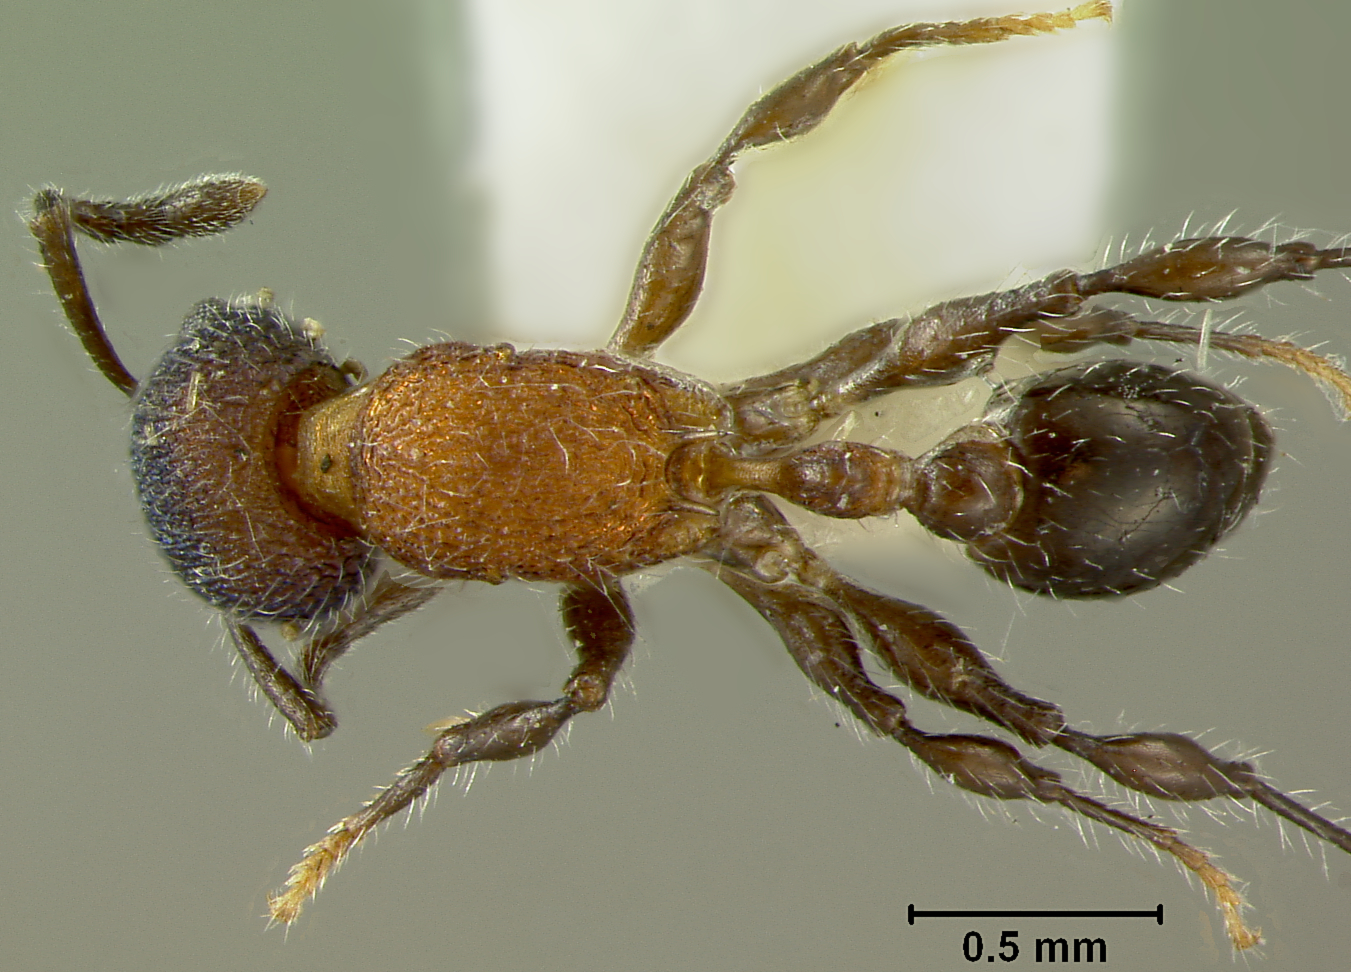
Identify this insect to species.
Leptothorax gibbifer
